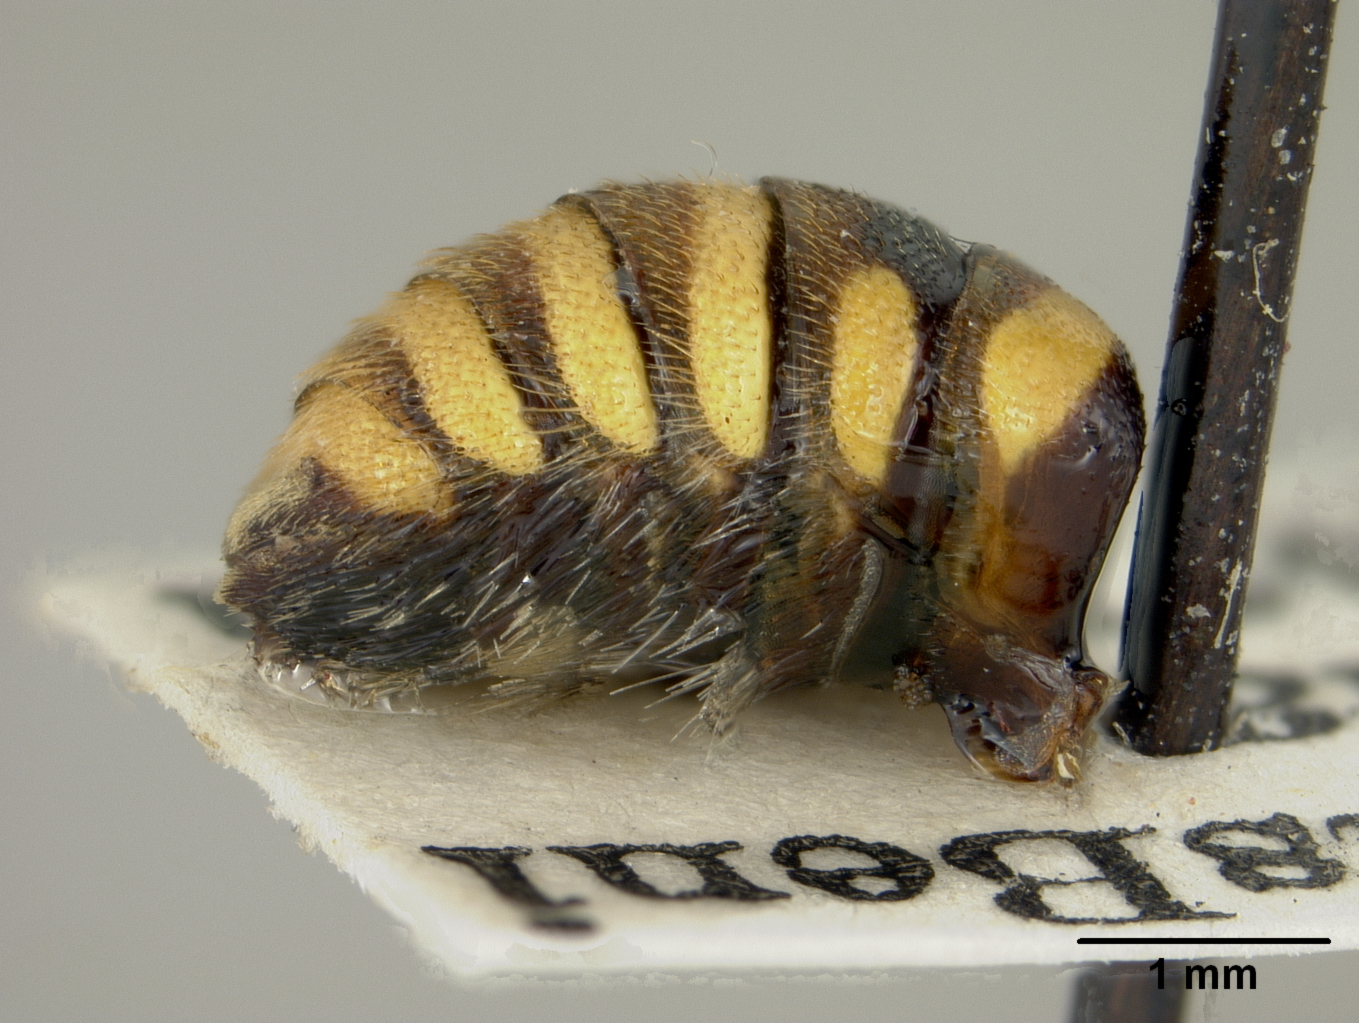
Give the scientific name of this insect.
Hypanthidium beniense
